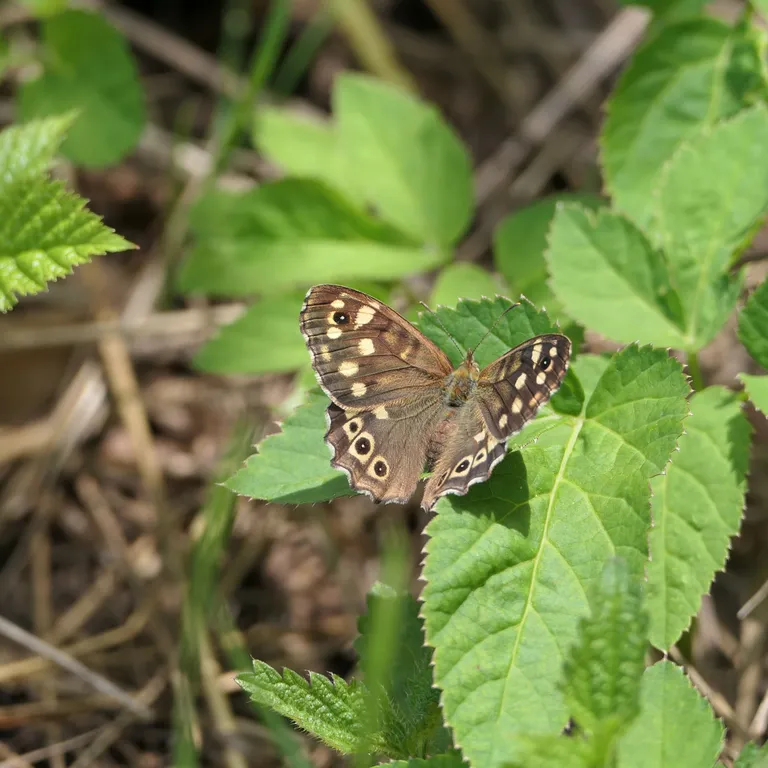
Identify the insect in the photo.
Pararge aegeria
